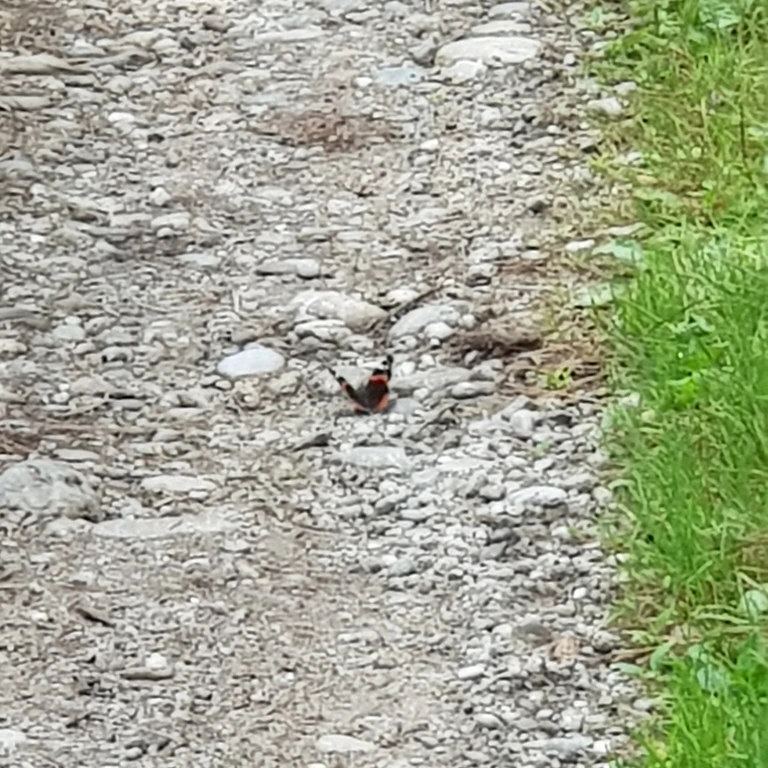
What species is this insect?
Vanessa atalanta
